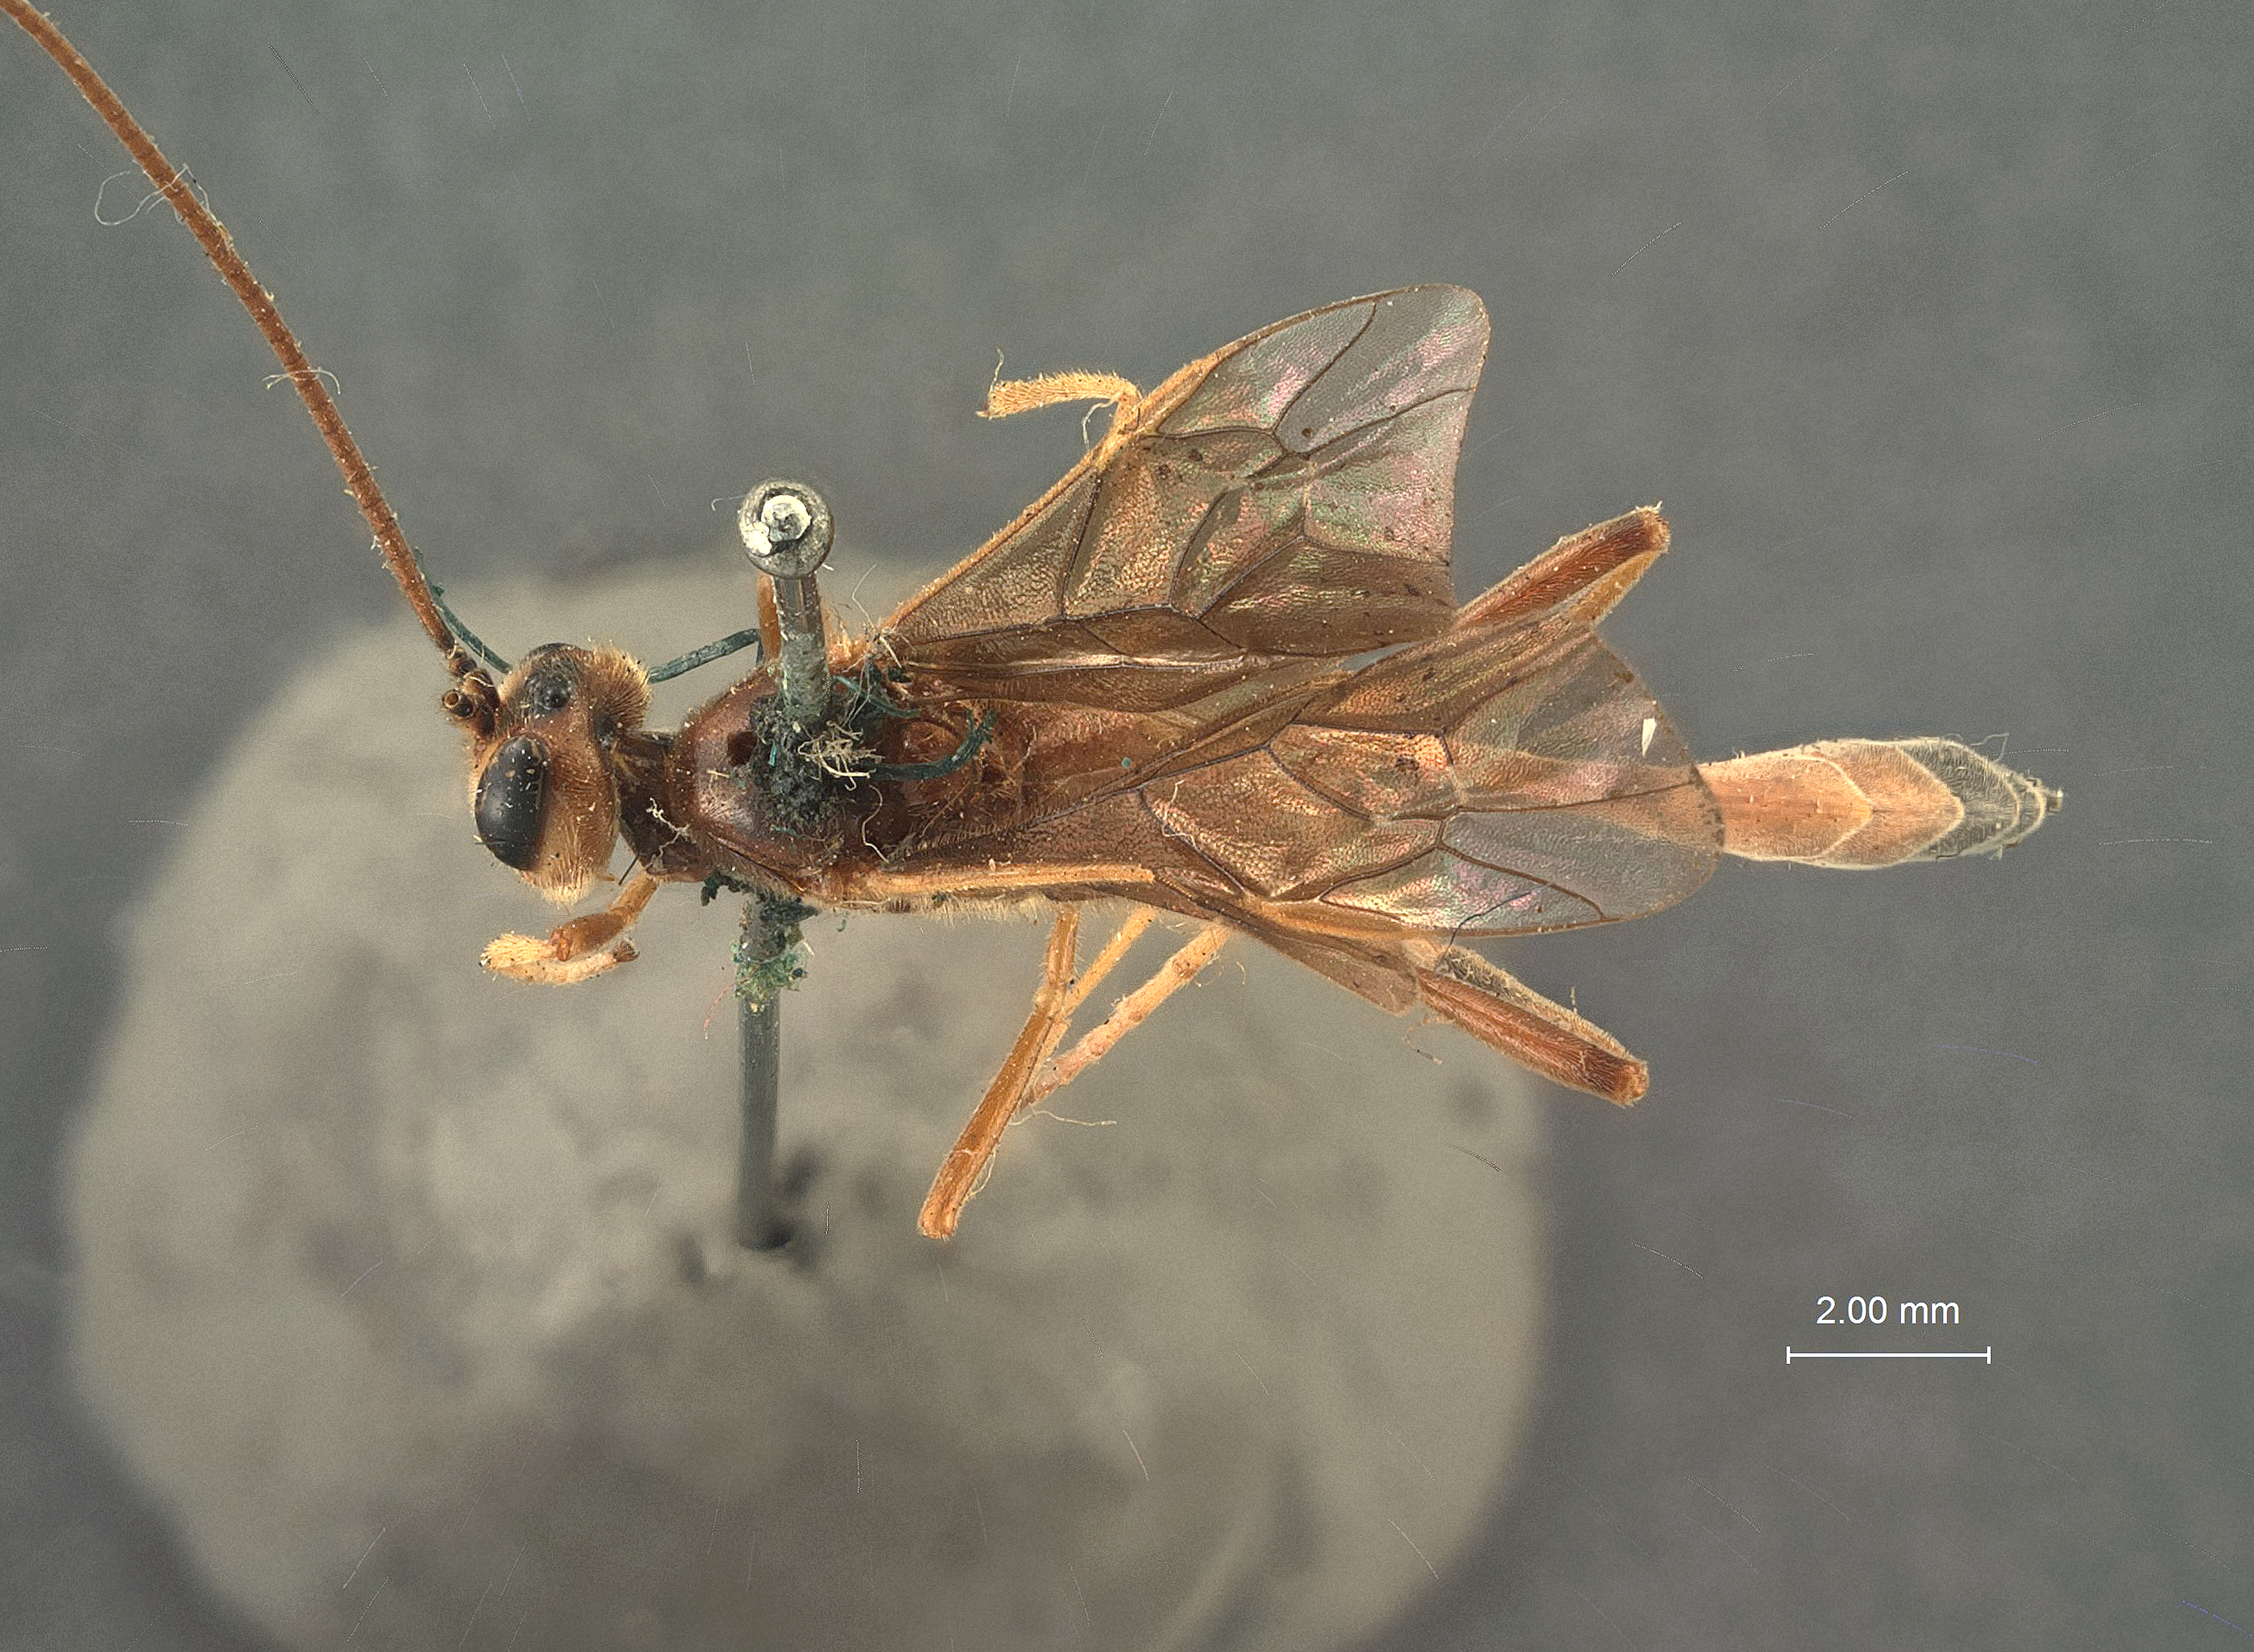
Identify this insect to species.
Barylypa releyi
